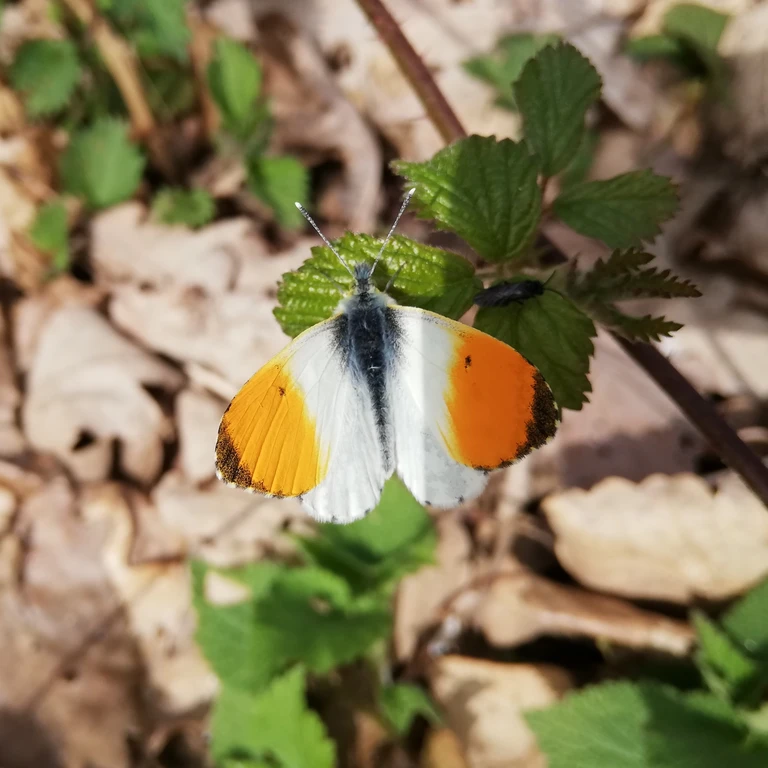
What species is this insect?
Anthocharis cardamines
